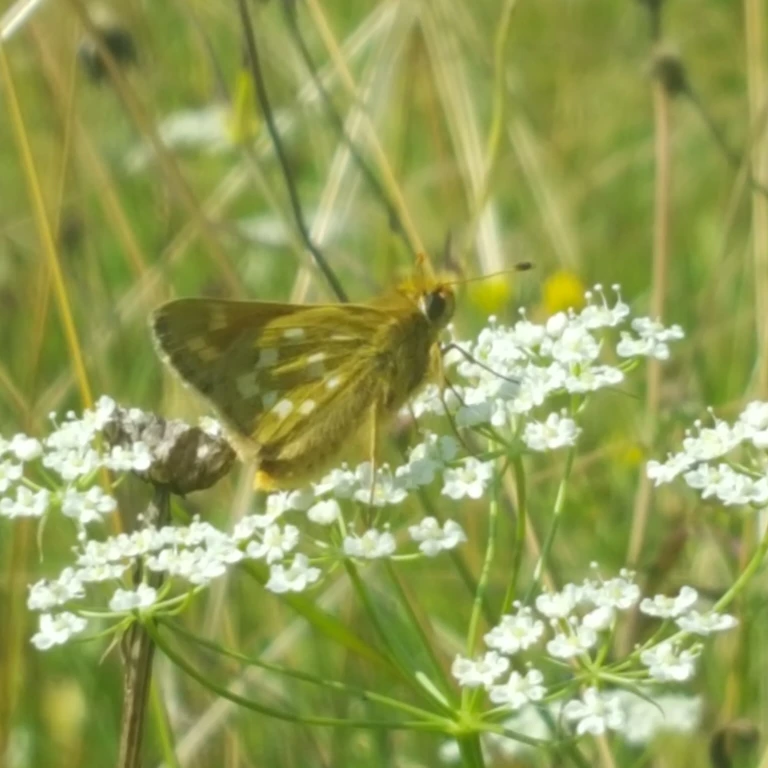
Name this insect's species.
Hesperia comma
